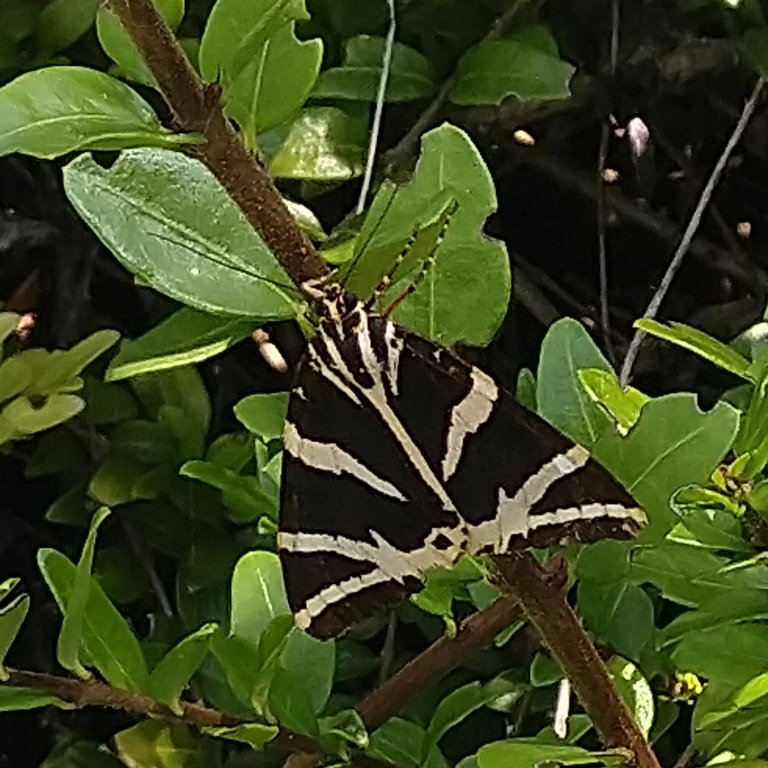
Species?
Euplagia quadripunctaria
